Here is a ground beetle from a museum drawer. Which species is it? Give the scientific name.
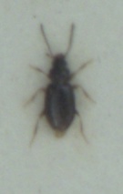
Tachys bistriatus
